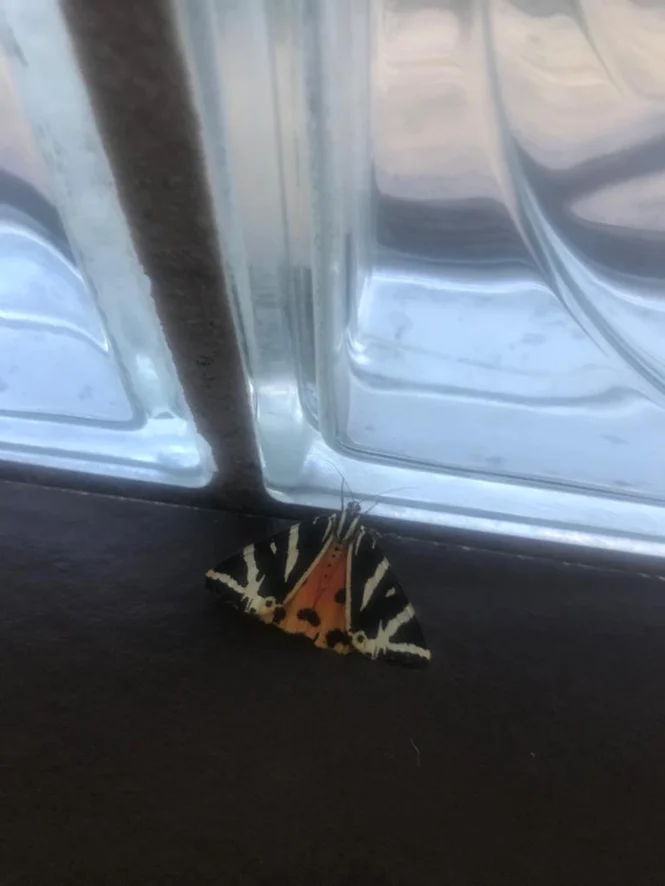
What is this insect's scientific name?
Euplagia quadripunctaria
